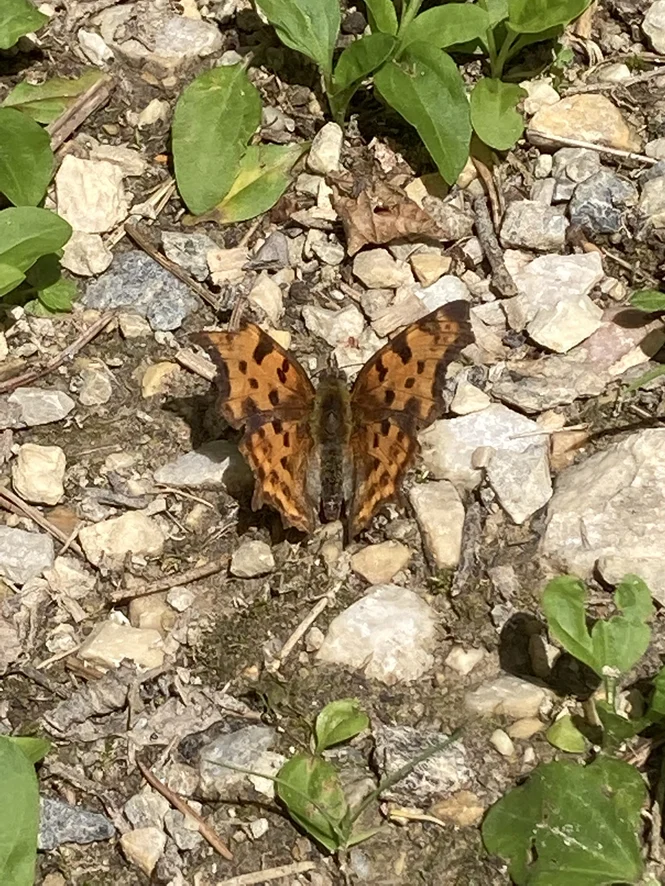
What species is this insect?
Polygonia c-album
